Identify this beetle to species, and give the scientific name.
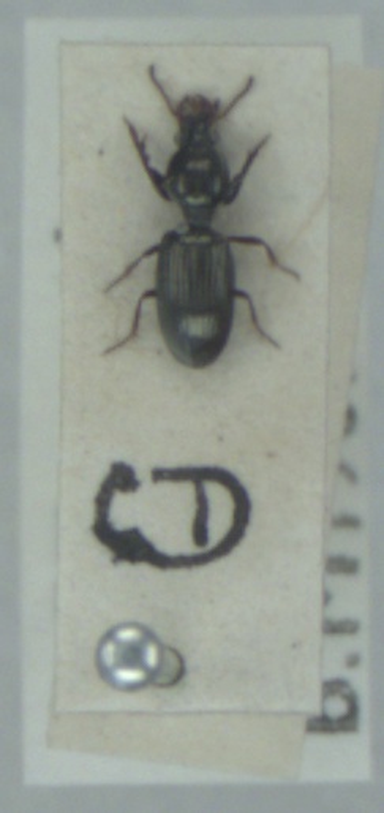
Dyschirius impunctipennis
